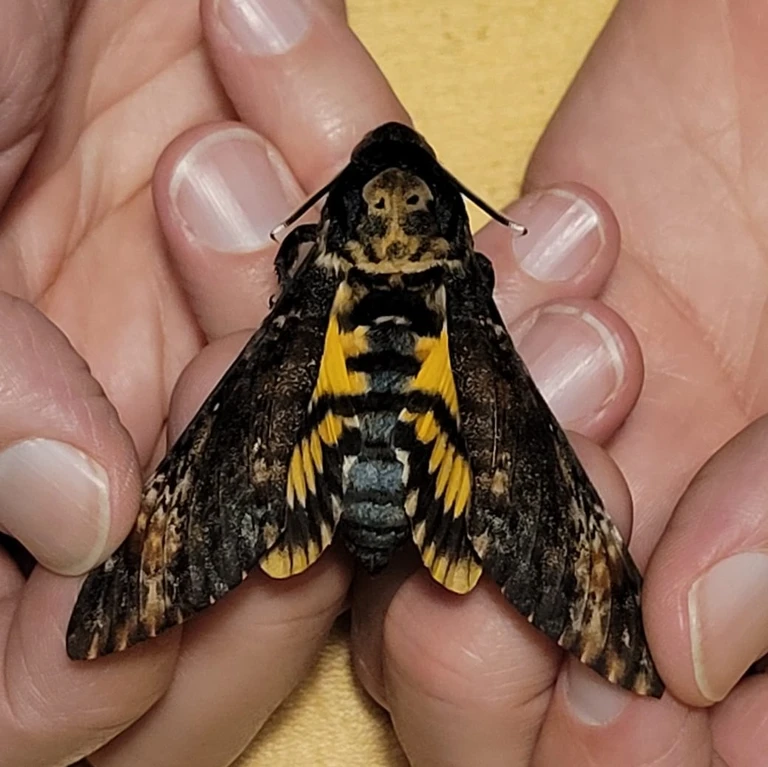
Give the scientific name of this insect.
Acherontia atropos
